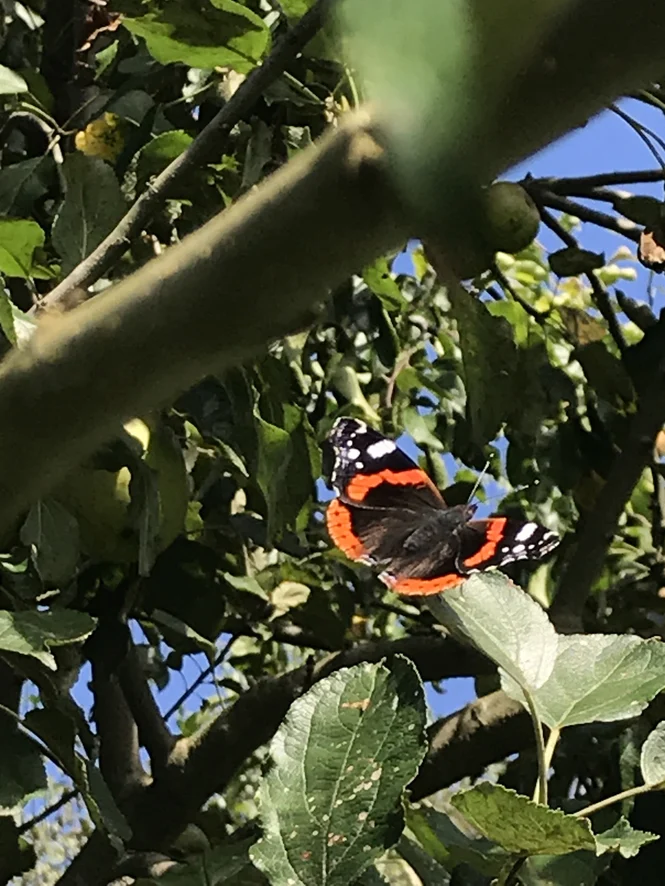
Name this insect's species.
Vanessa atalanta
